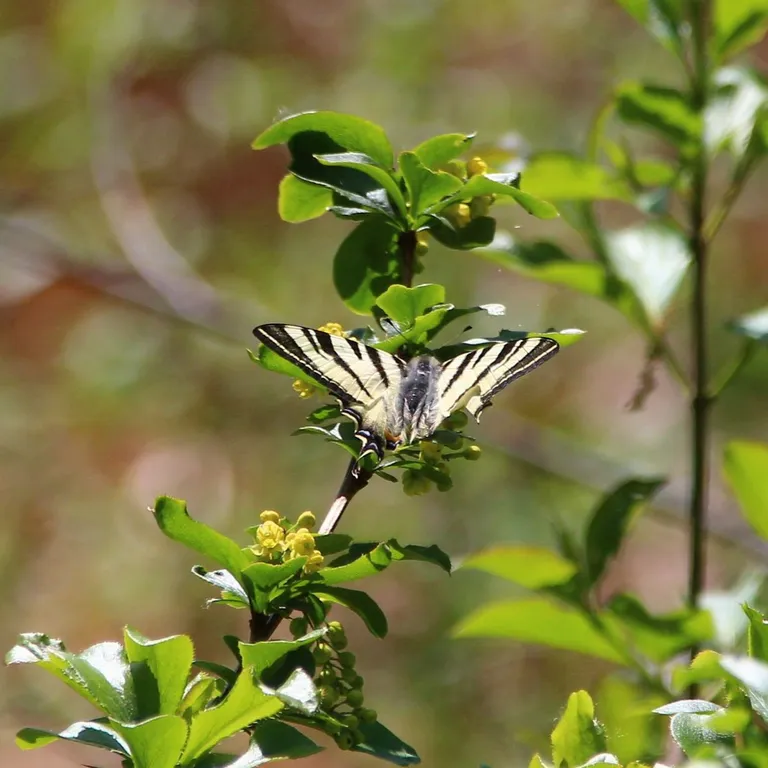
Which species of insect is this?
Iphiclides podalirius
